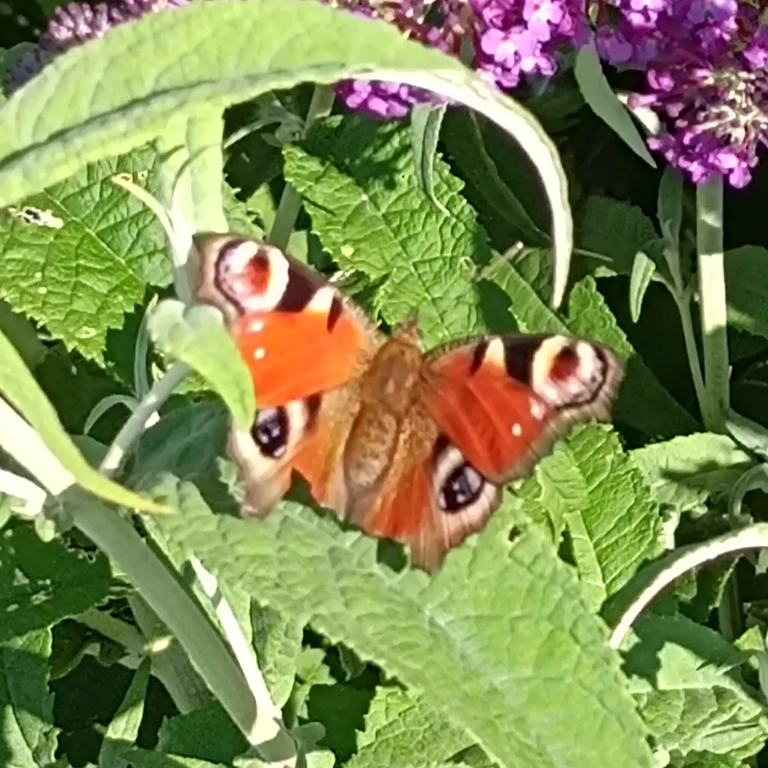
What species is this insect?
Aglais io
